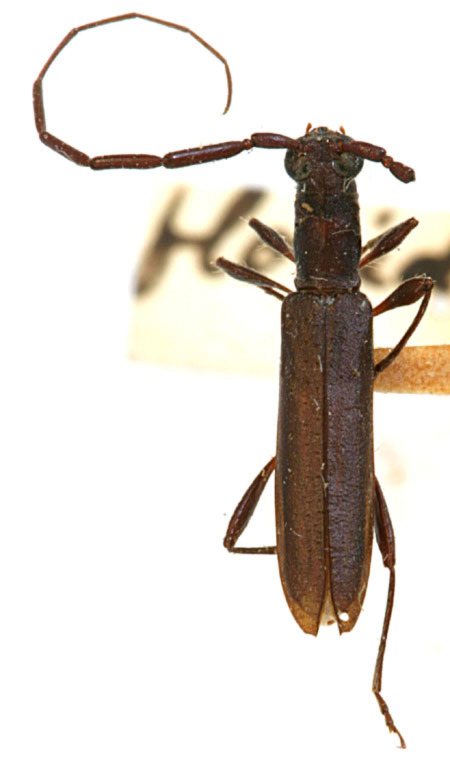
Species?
Heterachthes floridanus (also Heterachthes ebenus)
